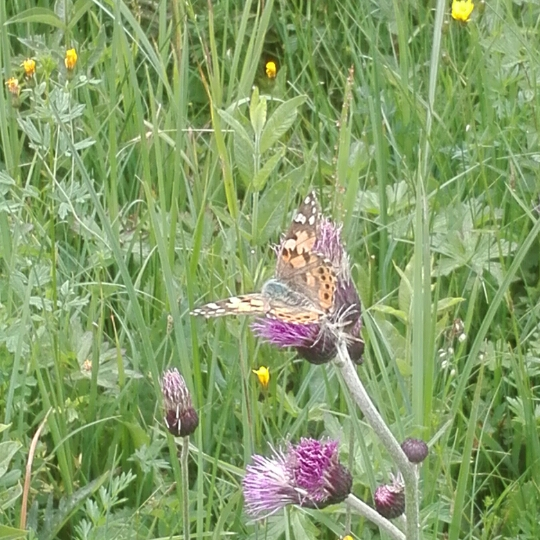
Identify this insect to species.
Vanessa cardui
